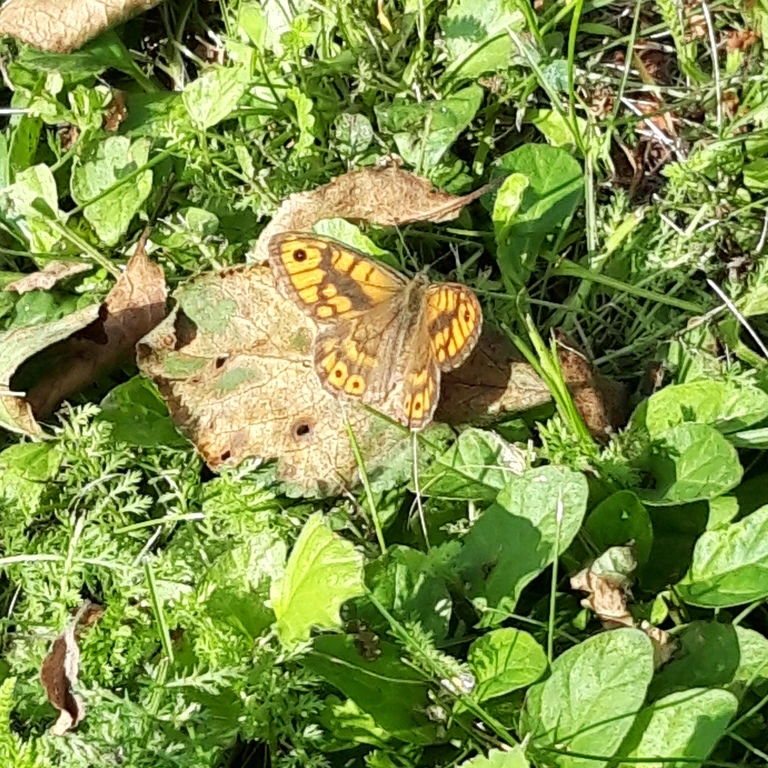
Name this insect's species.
Lasiommata megera (also Pararge megera)
